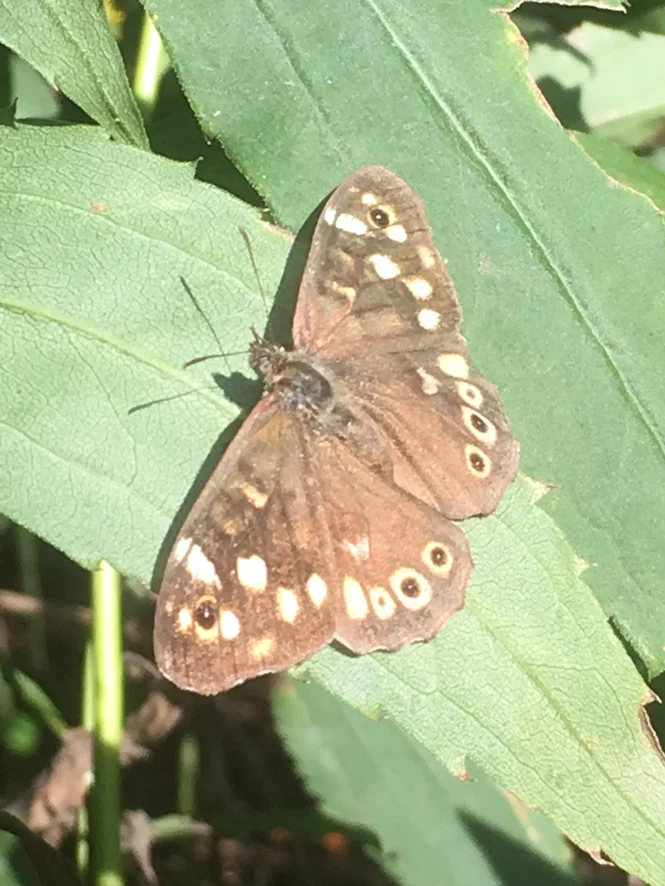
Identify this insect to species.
Pararge aegeria
